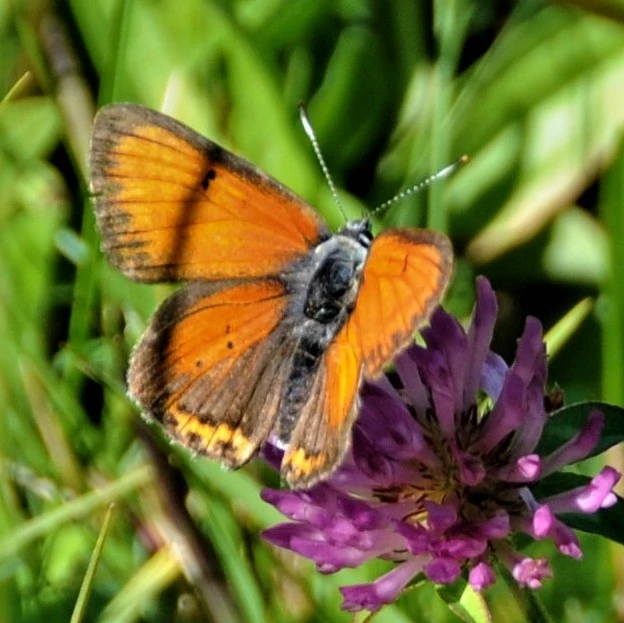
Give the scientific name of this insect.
Lycaena hippothoe (also Palaeochrysophanus hippothoe)
